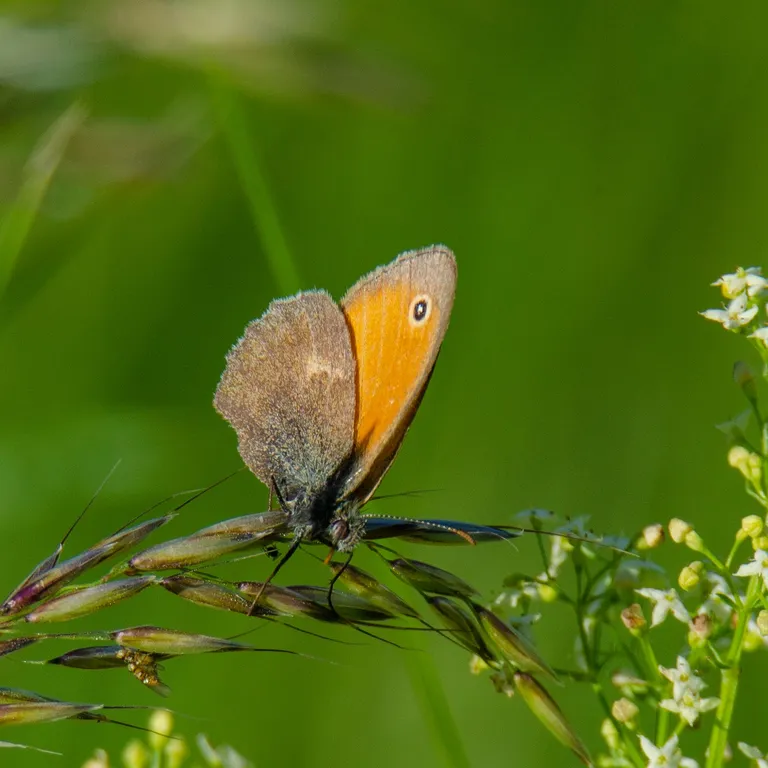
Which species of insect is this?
Coenonympha pamphilus
